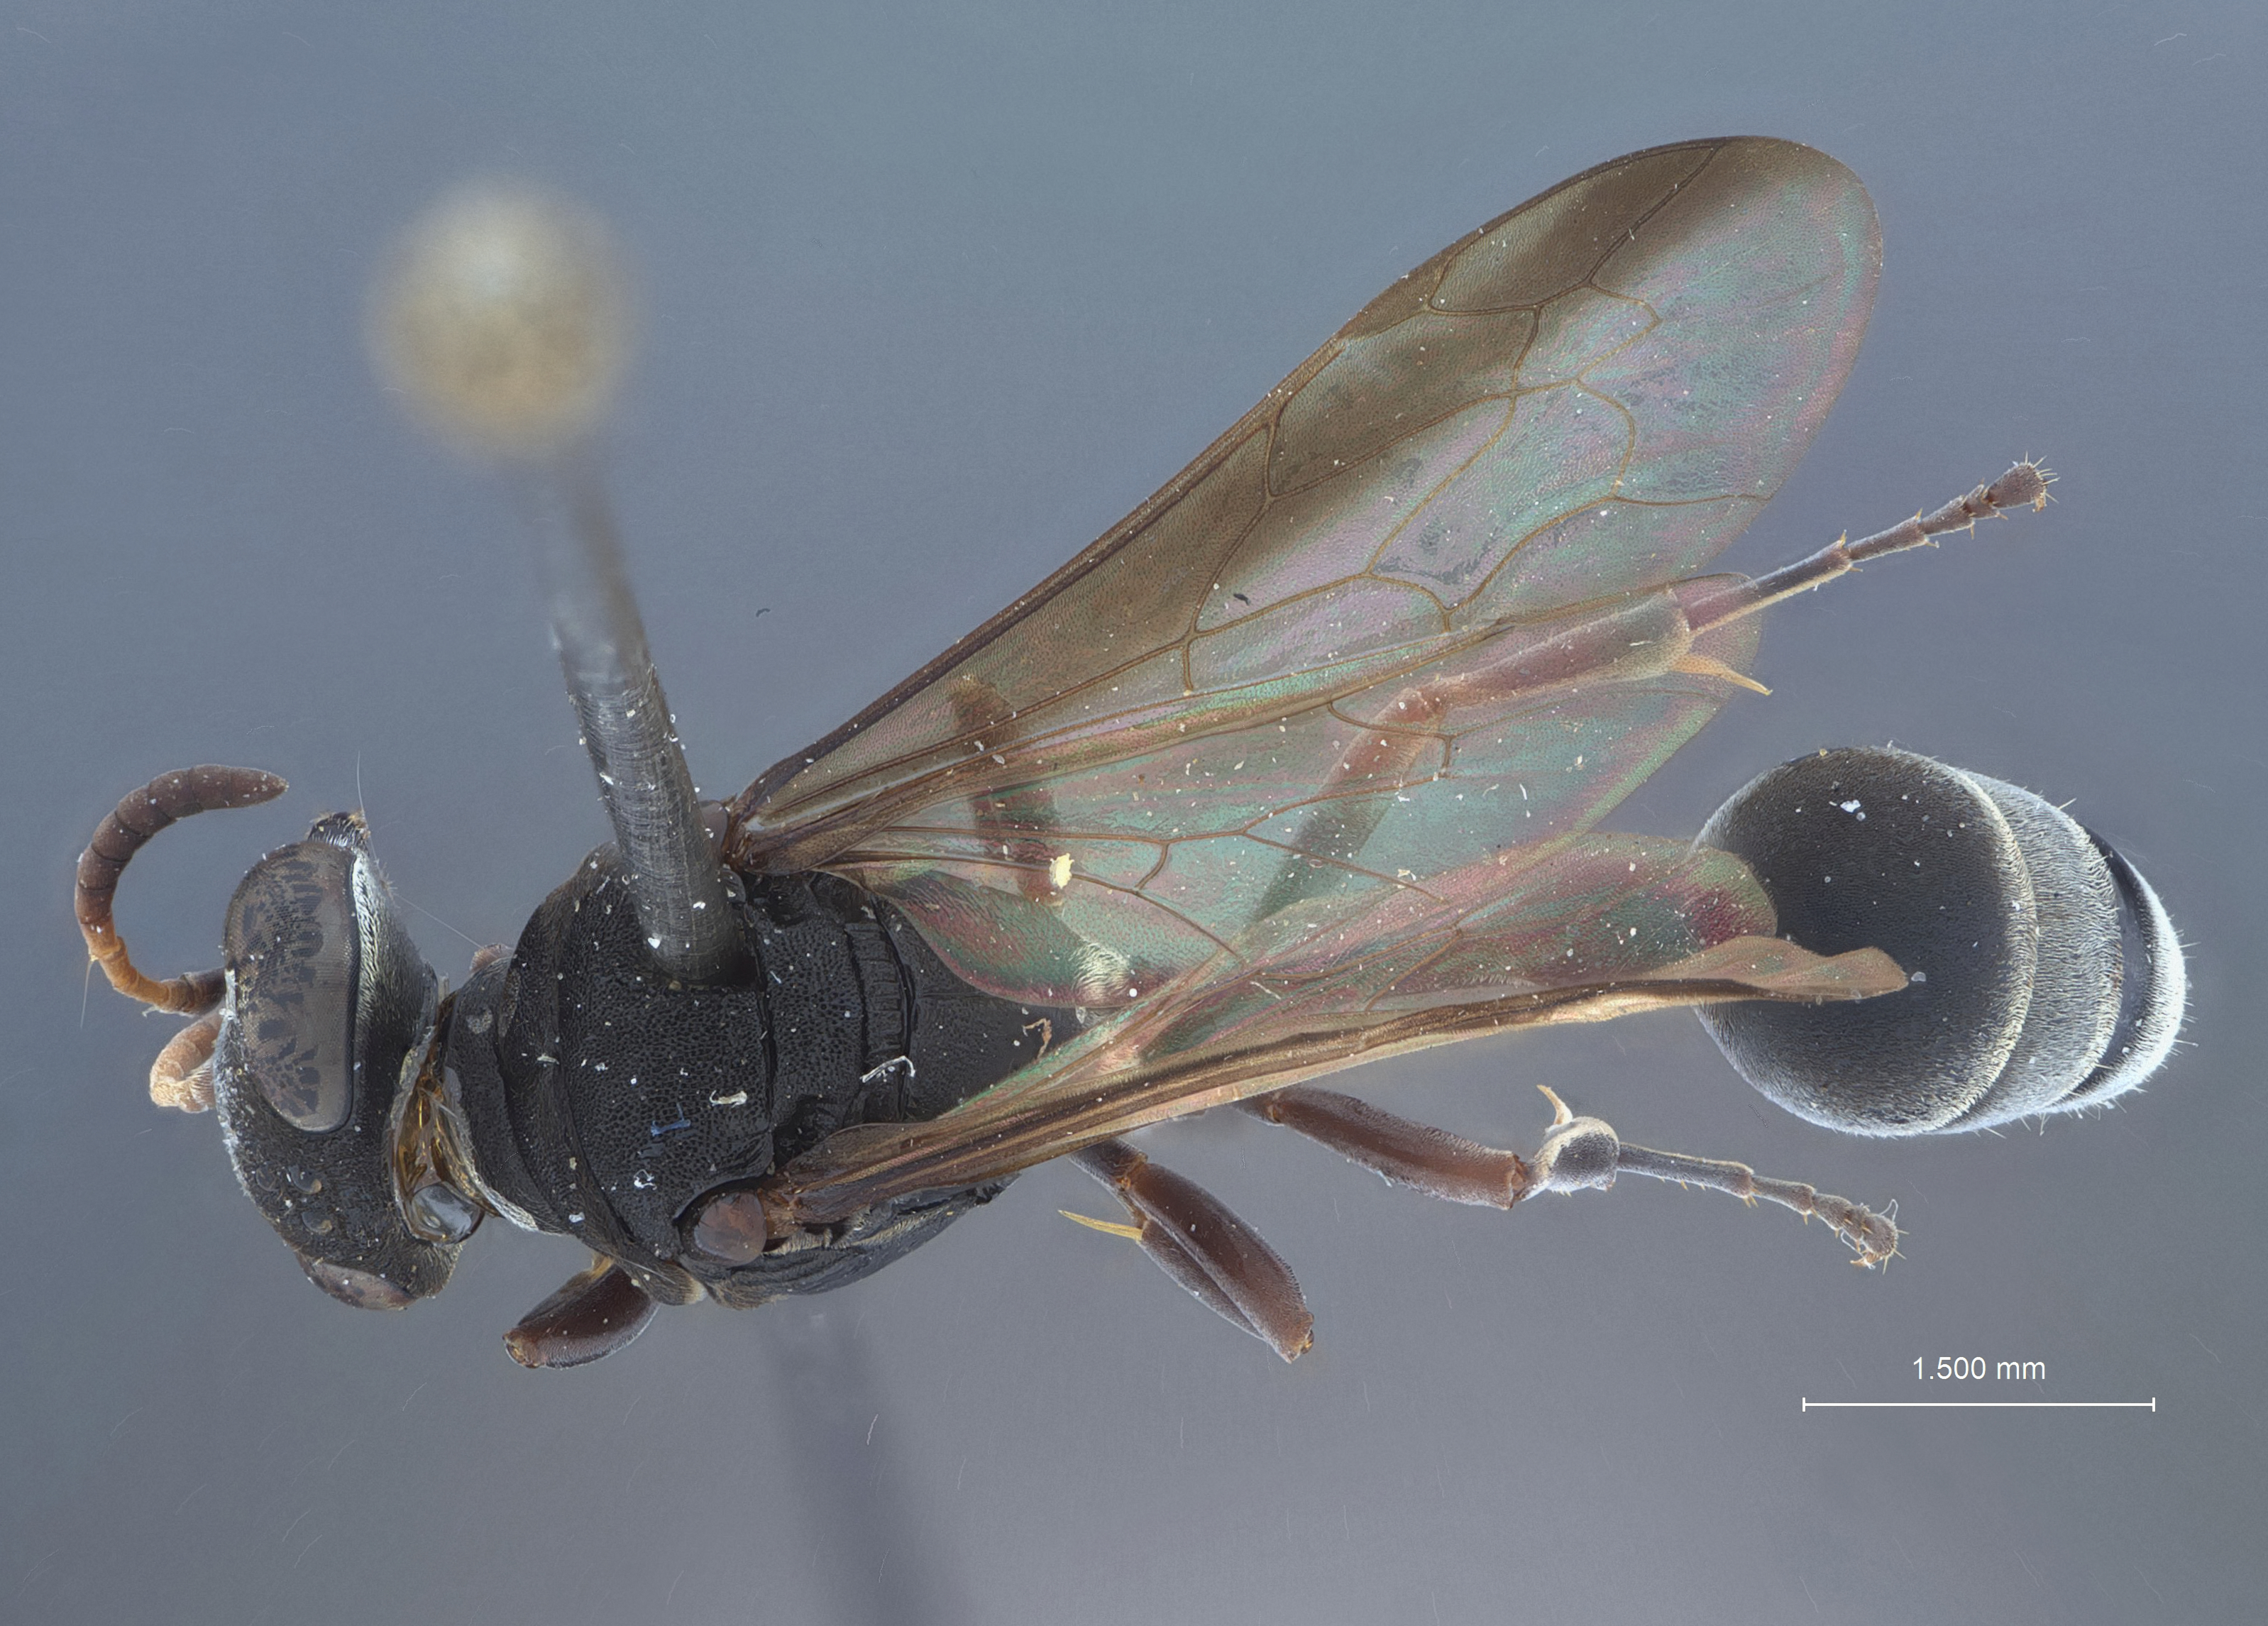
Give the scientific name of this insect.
Aulacophilus carinatus
